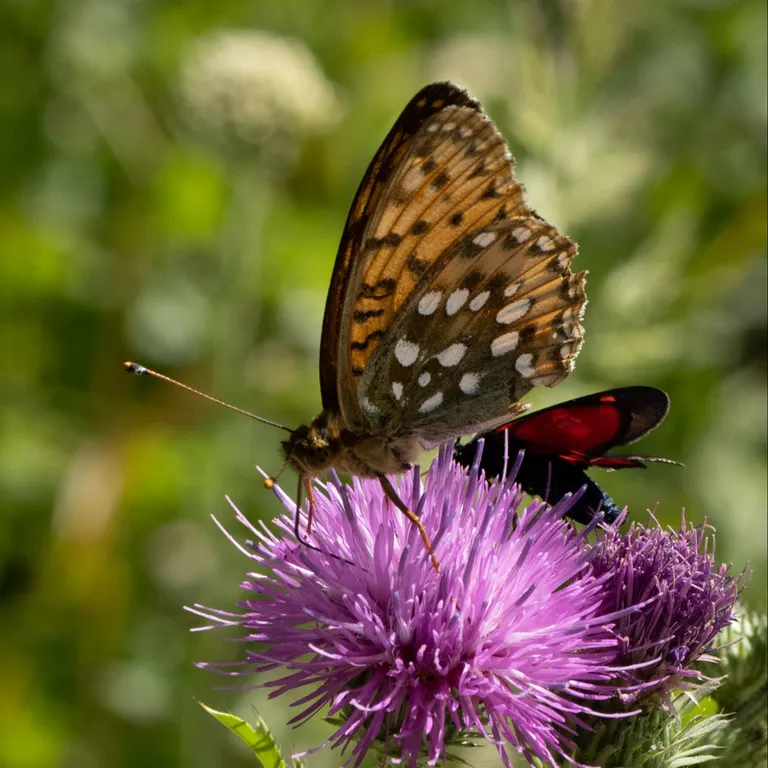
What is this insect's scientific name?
Speyeria aglaja
